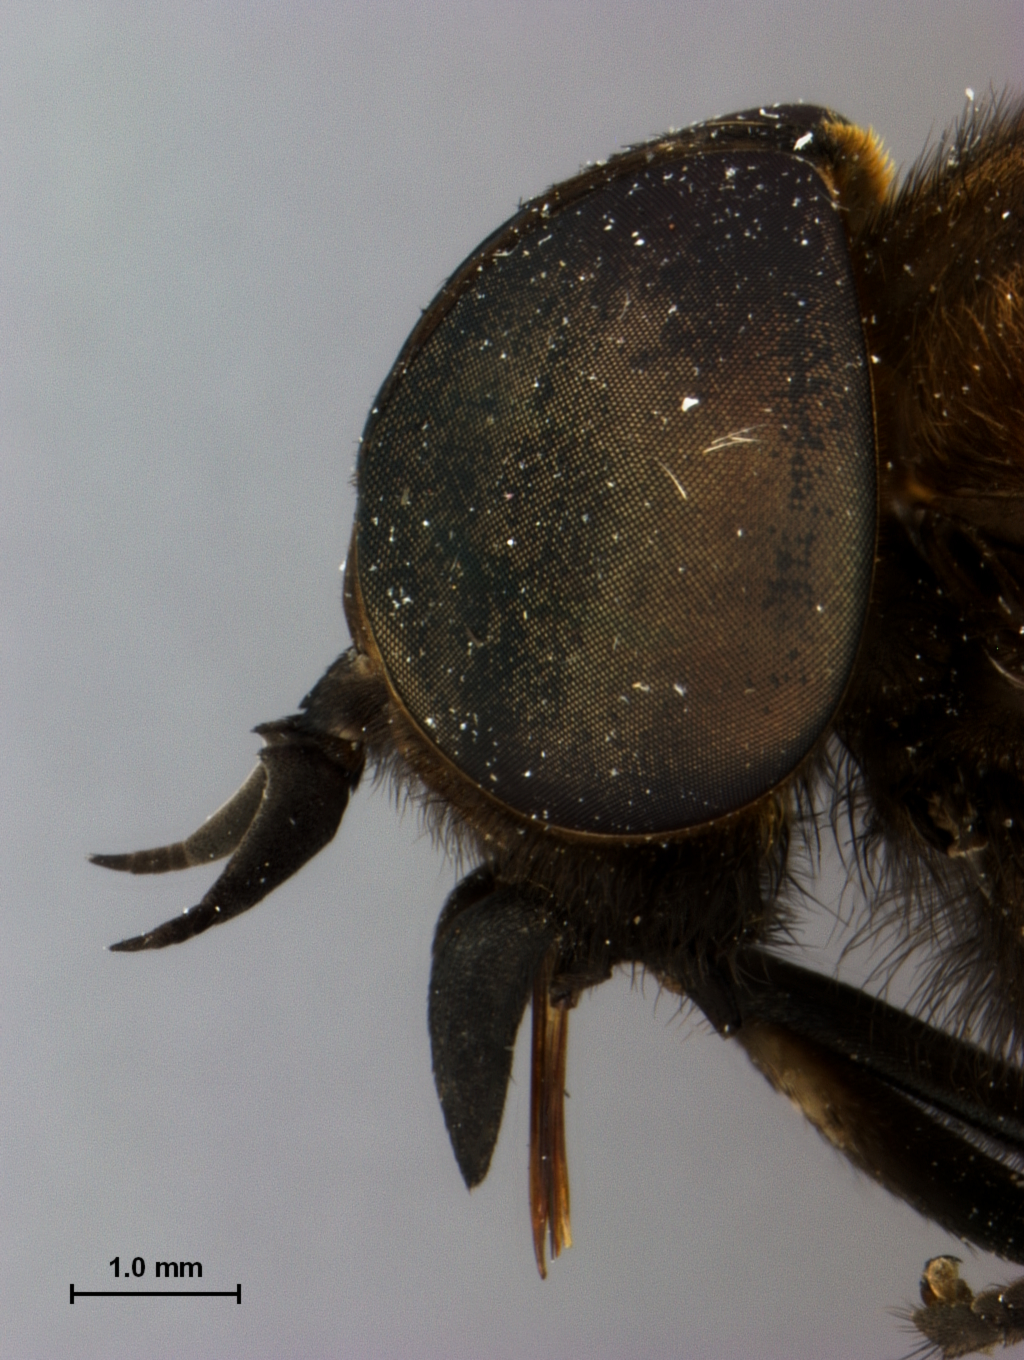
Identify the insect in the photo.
Tabanus abbasalis
